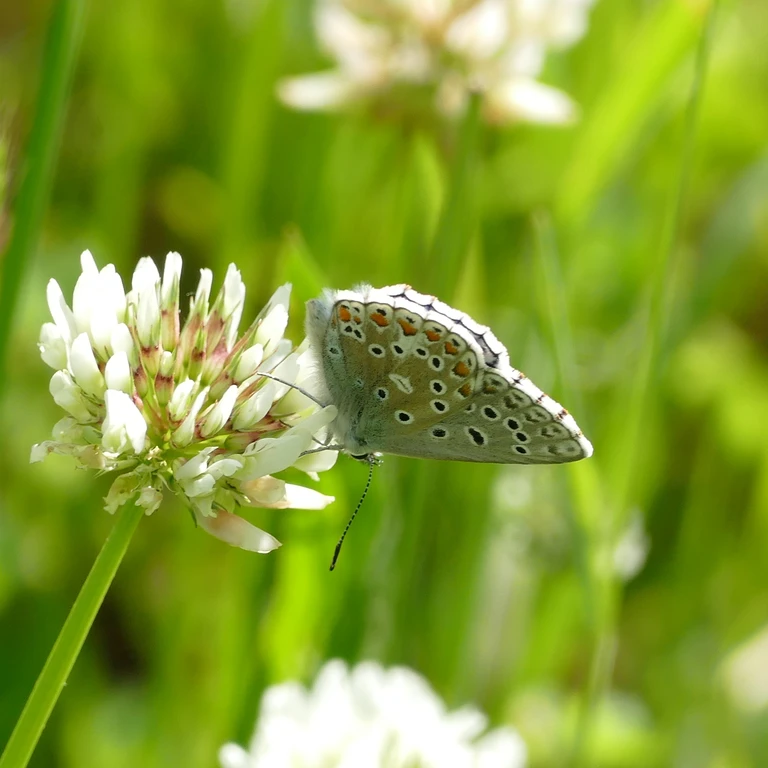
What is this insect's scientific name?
Lysandra bellargus
